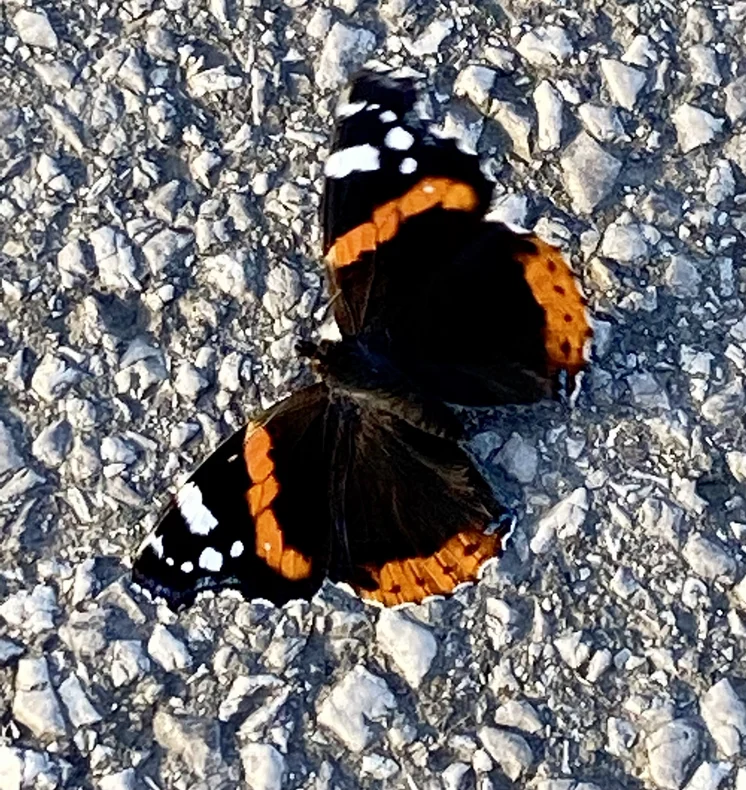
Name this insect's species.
Vanessa atalanta
